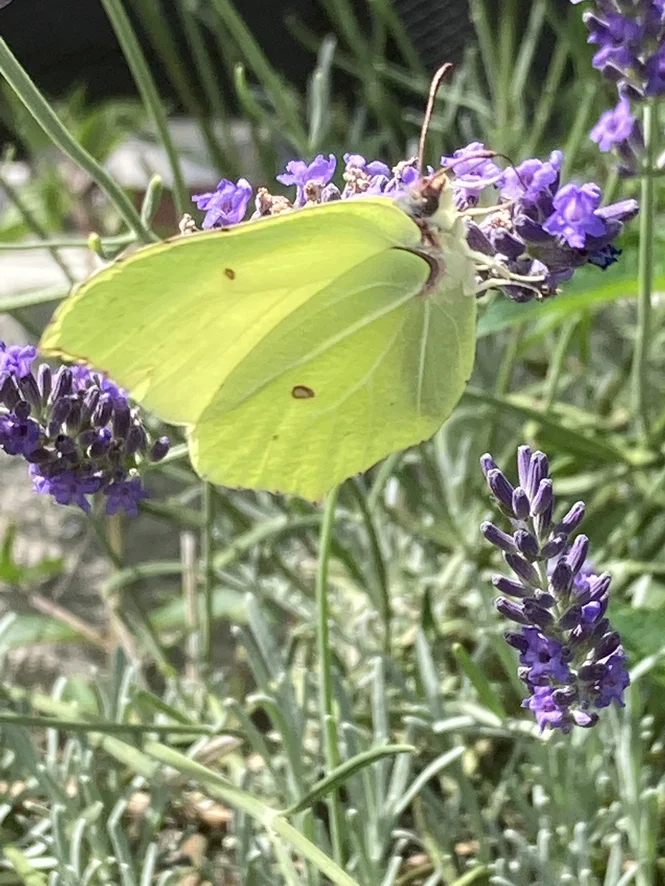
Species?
Gonepteryx rhamni
